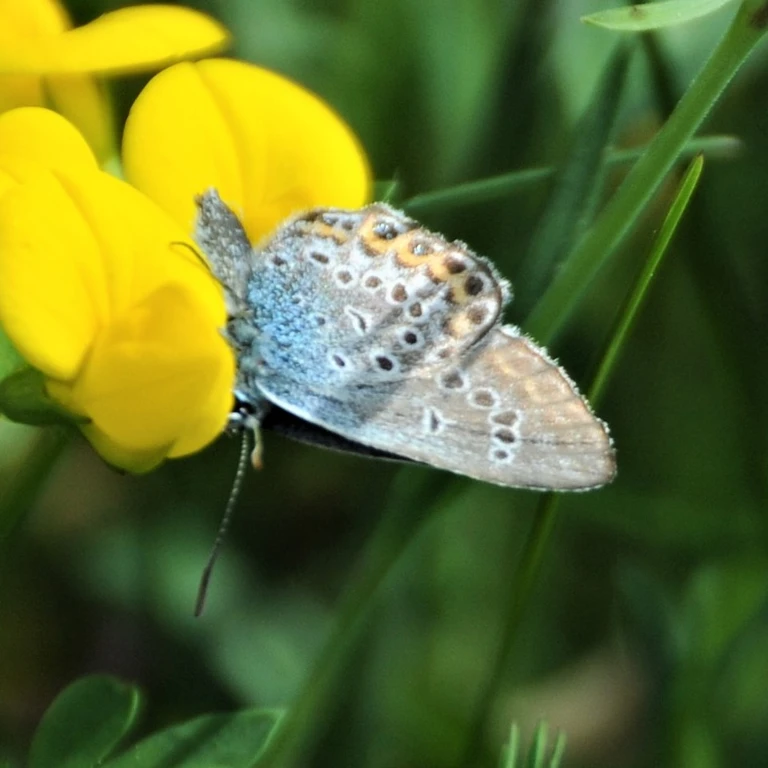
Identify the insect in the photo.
Plebejus argus
